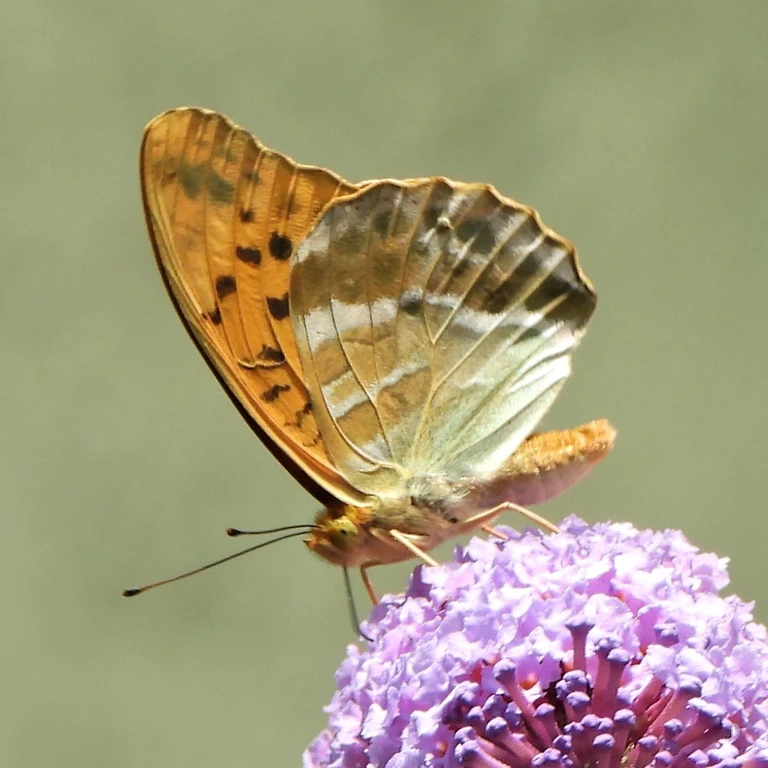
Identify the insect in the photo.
Argynnis paphia
